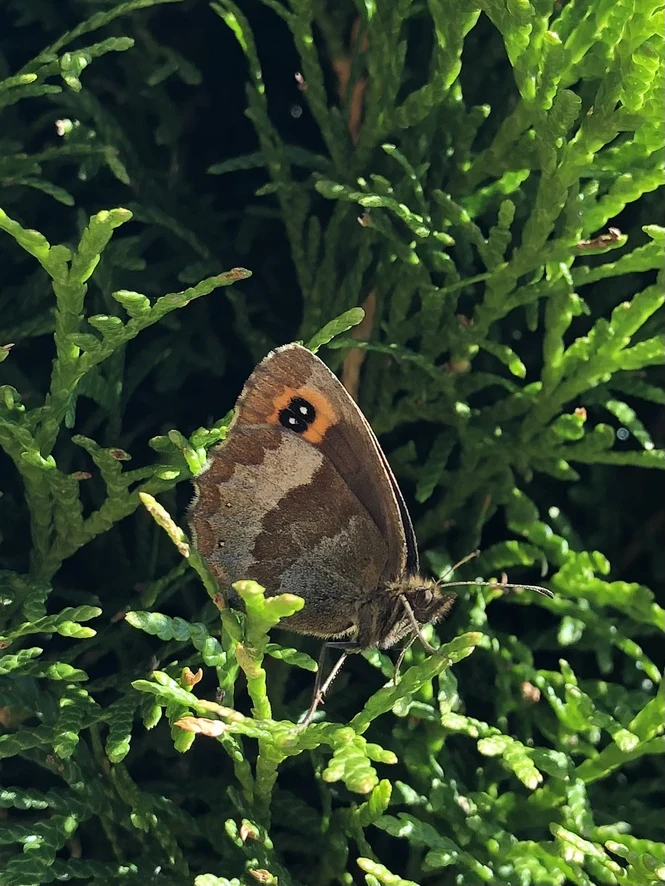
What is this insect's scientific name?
Erebia aethiops
